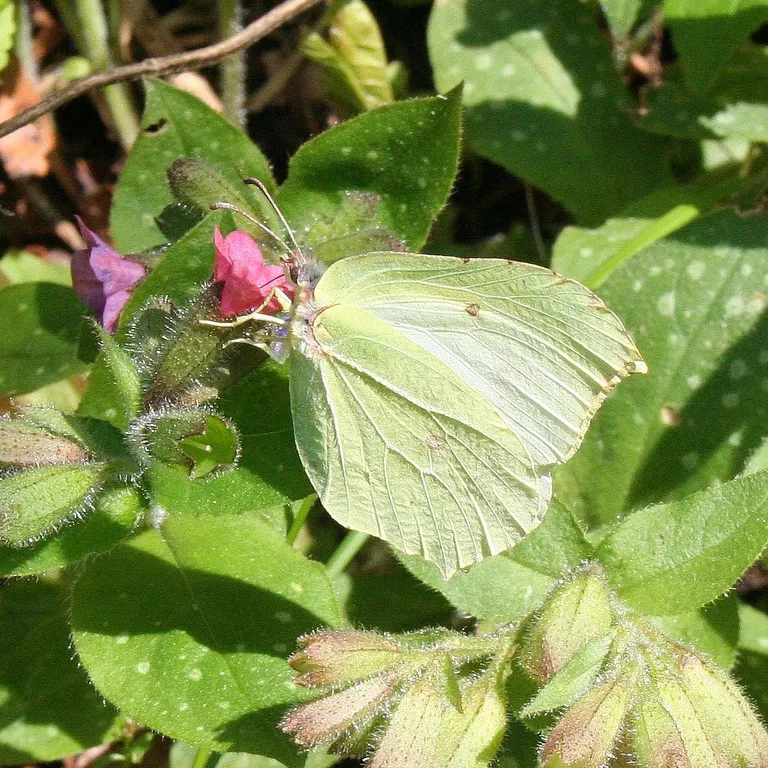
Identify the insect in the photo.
Gonepteryx rhamni
